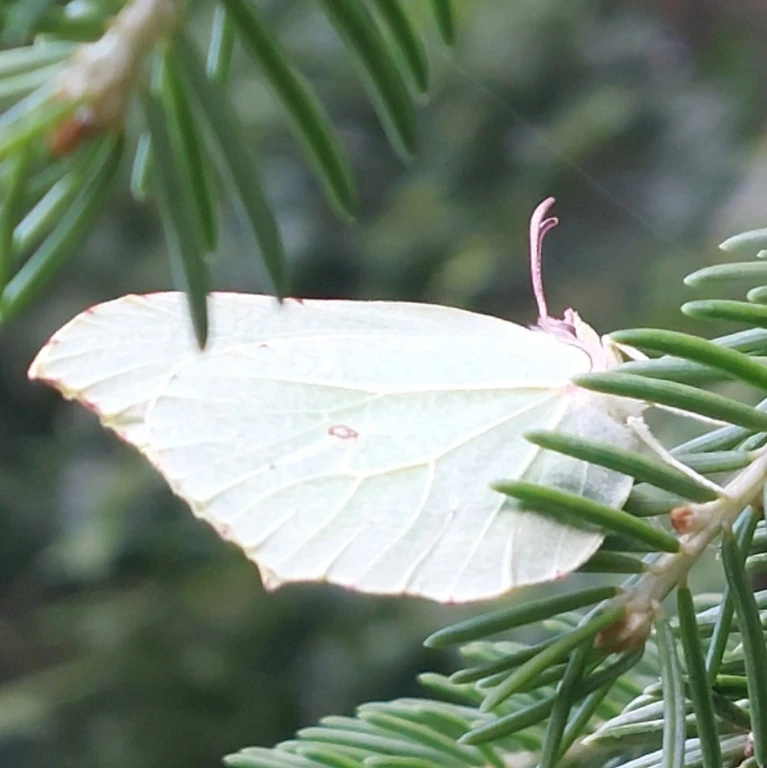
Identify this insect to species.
Gonepteryx rhamni
